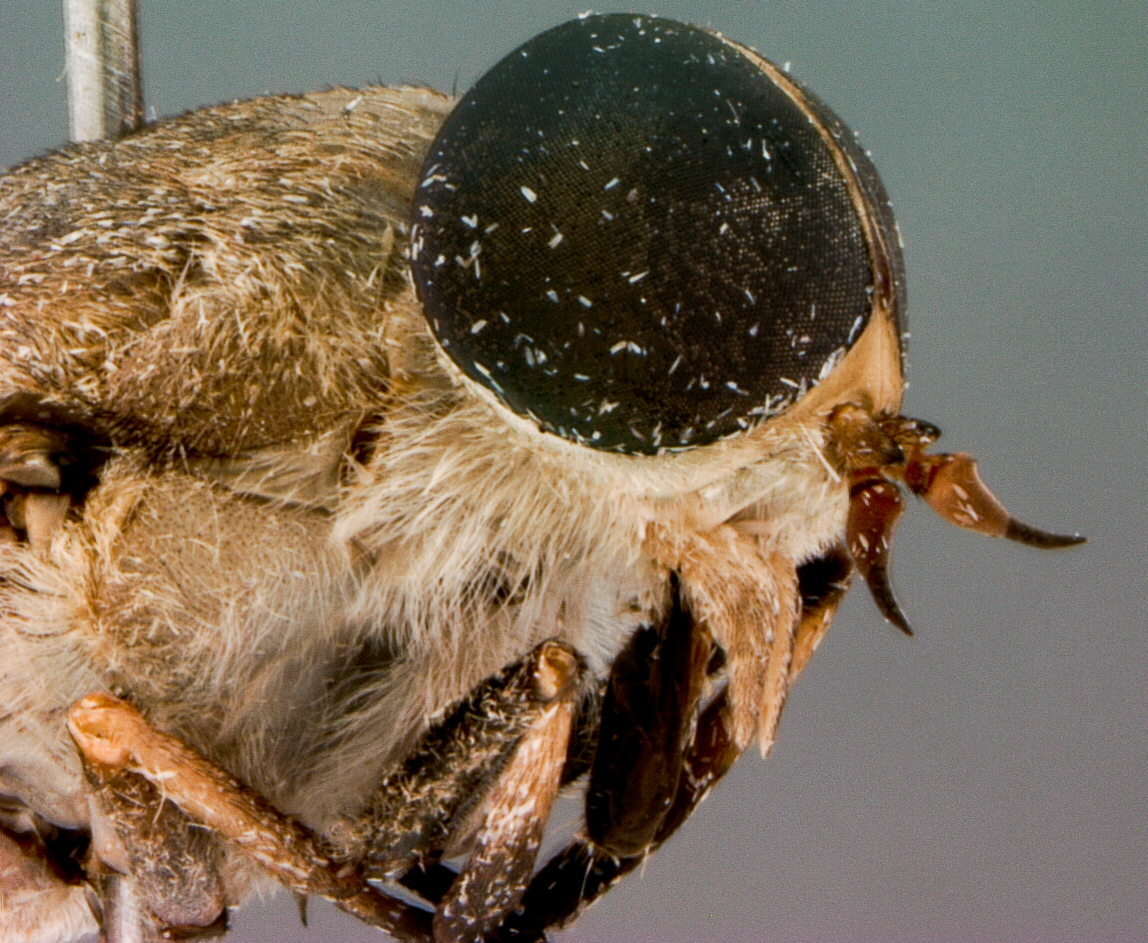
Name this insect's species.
Tabanus thellus
